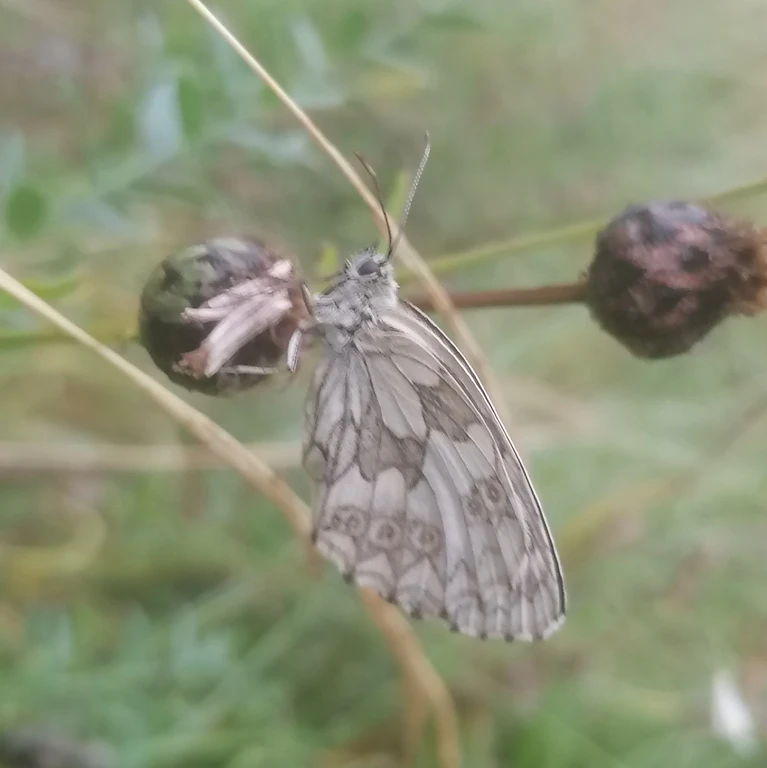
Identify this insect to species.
Melanargia galathea
